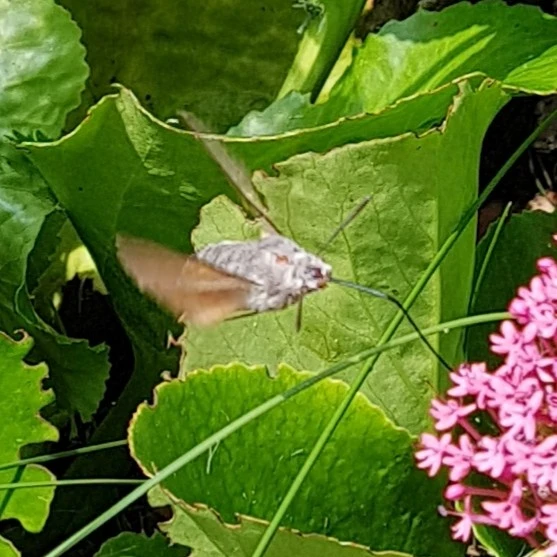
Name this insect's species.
Macroglossum stellatarum
